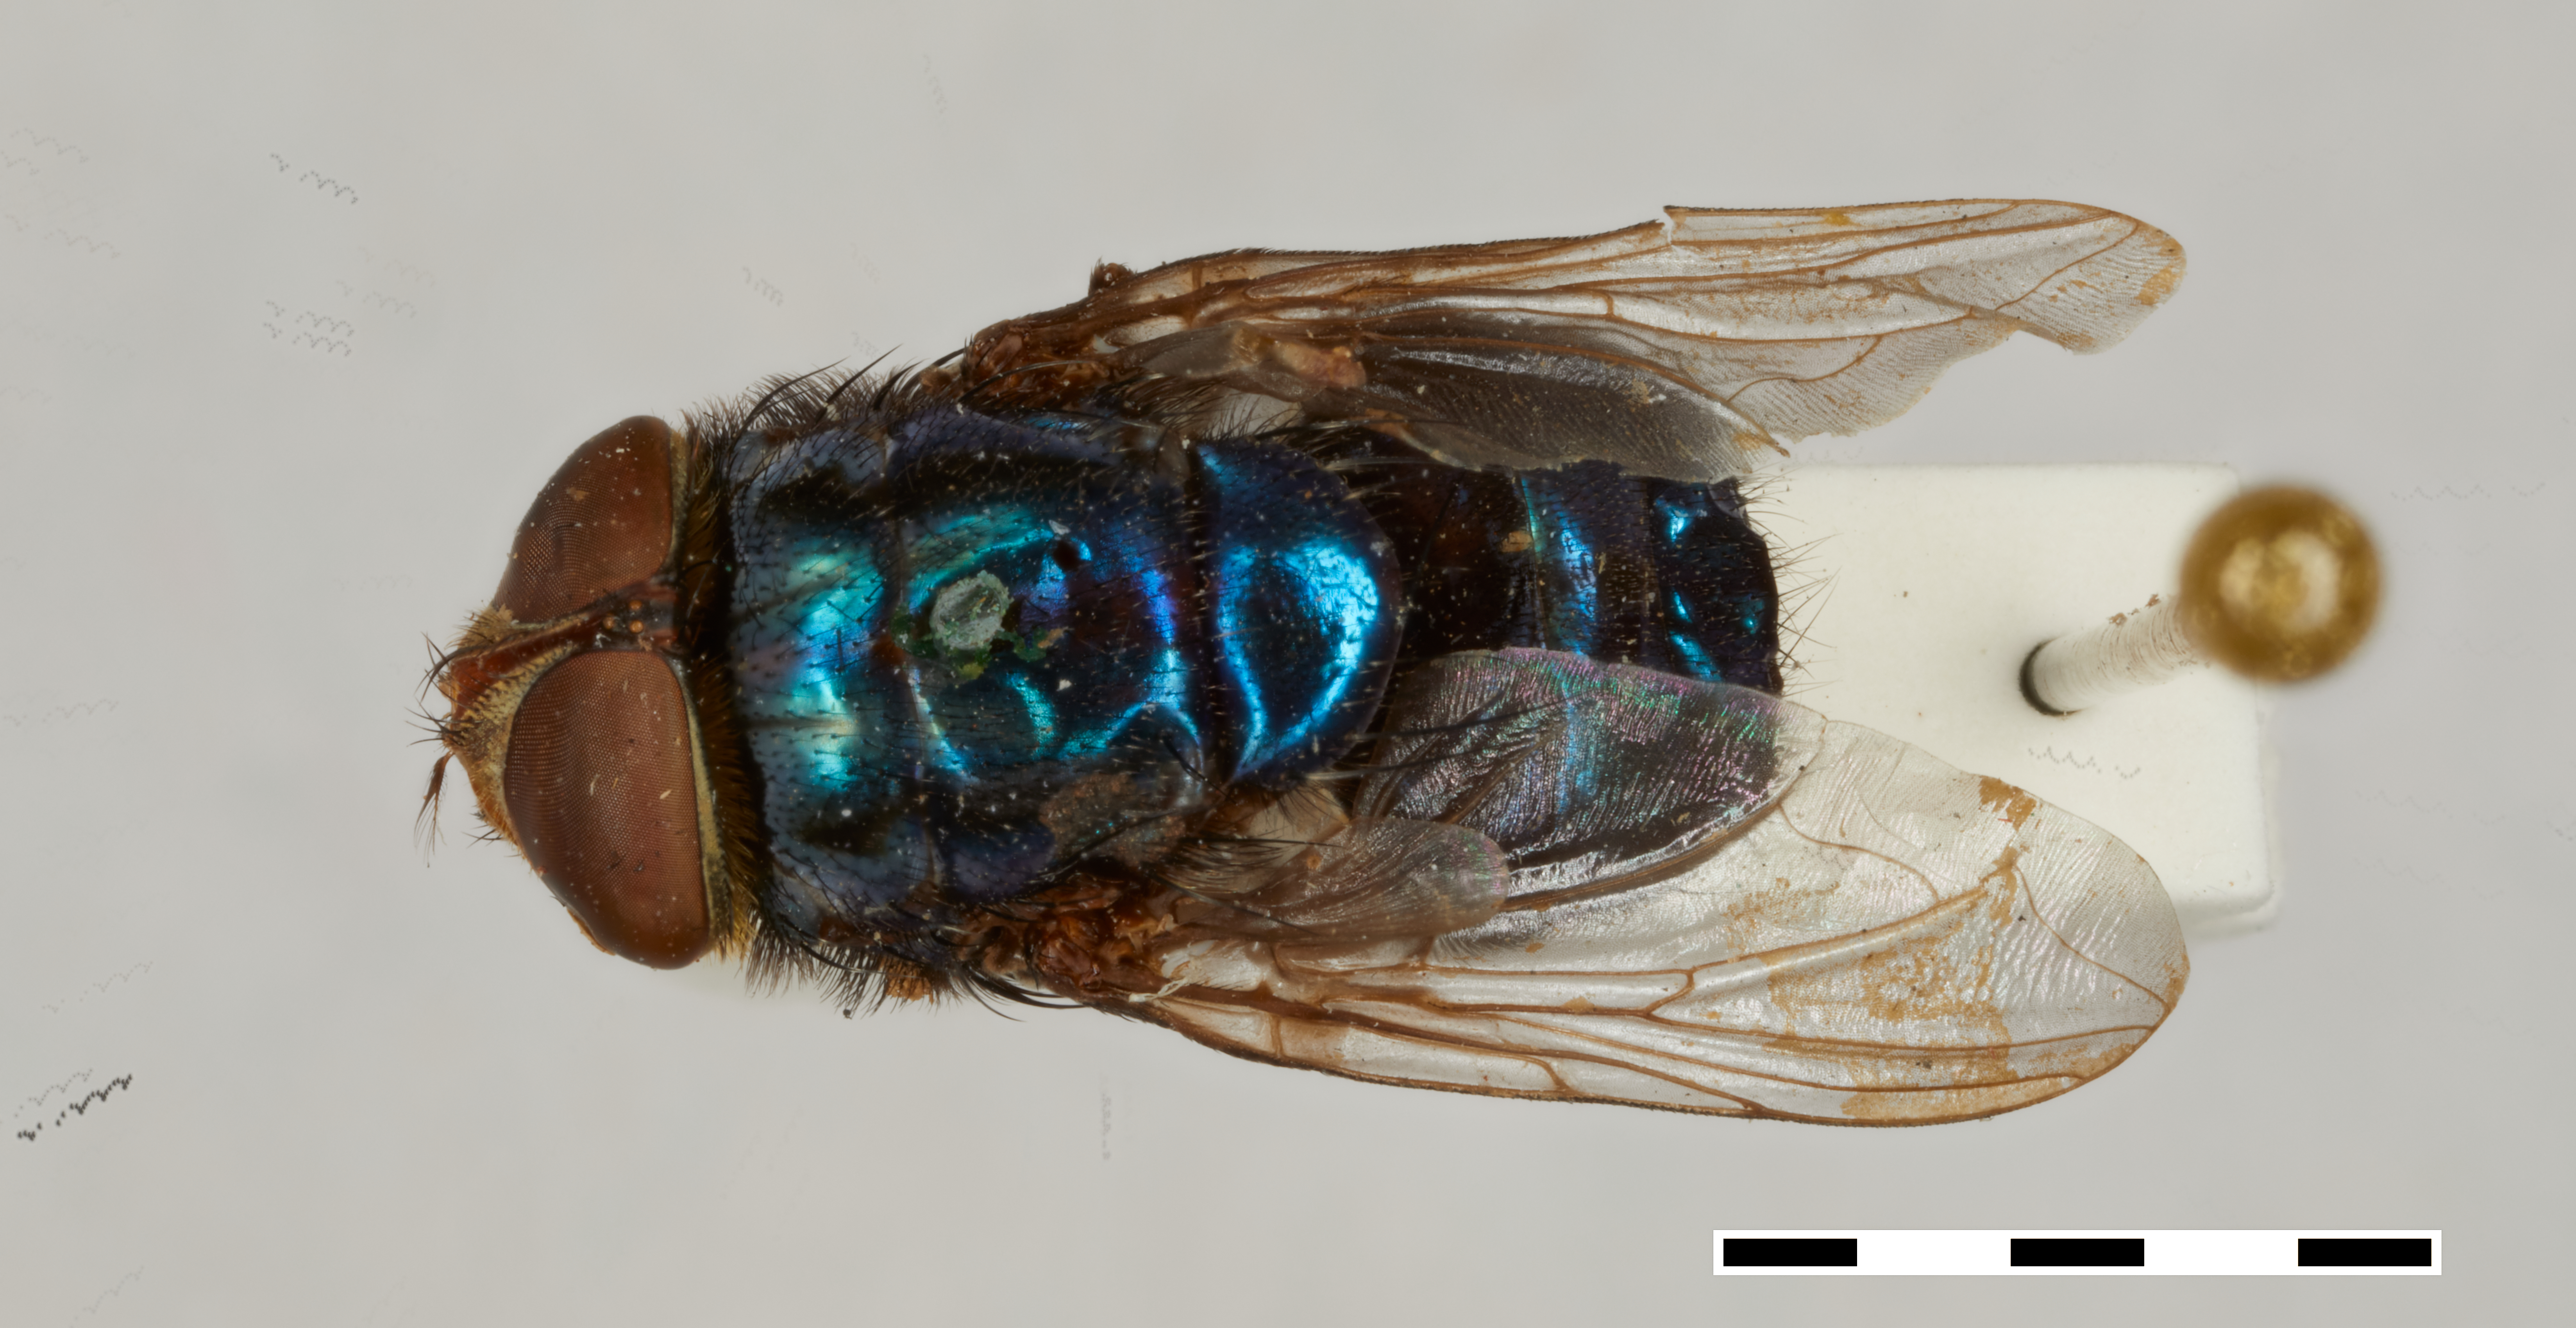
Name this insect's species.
Cochliomyia americana
